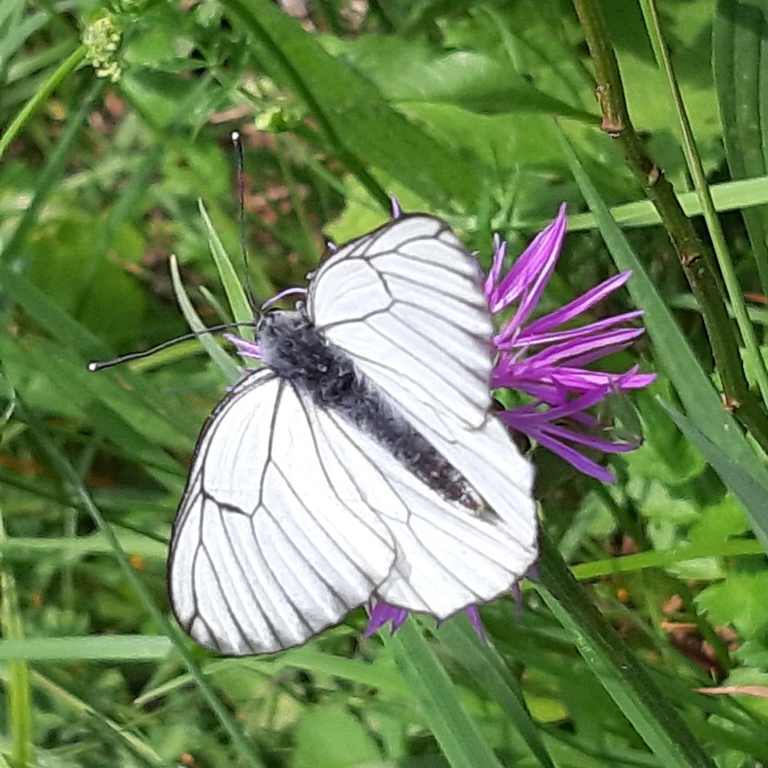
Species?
Aporia crataegi
